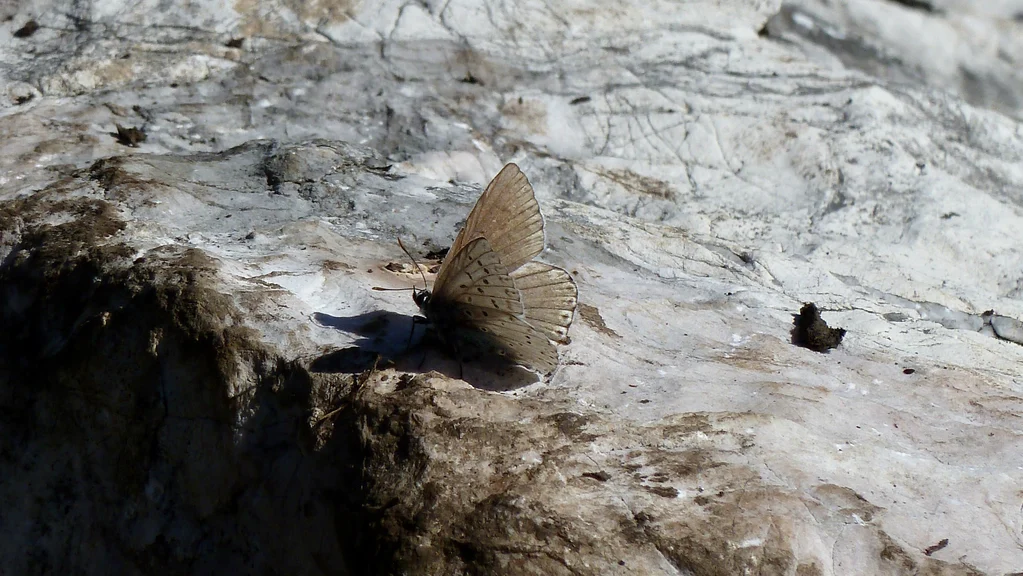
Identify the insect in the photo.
Lysandra coridon
